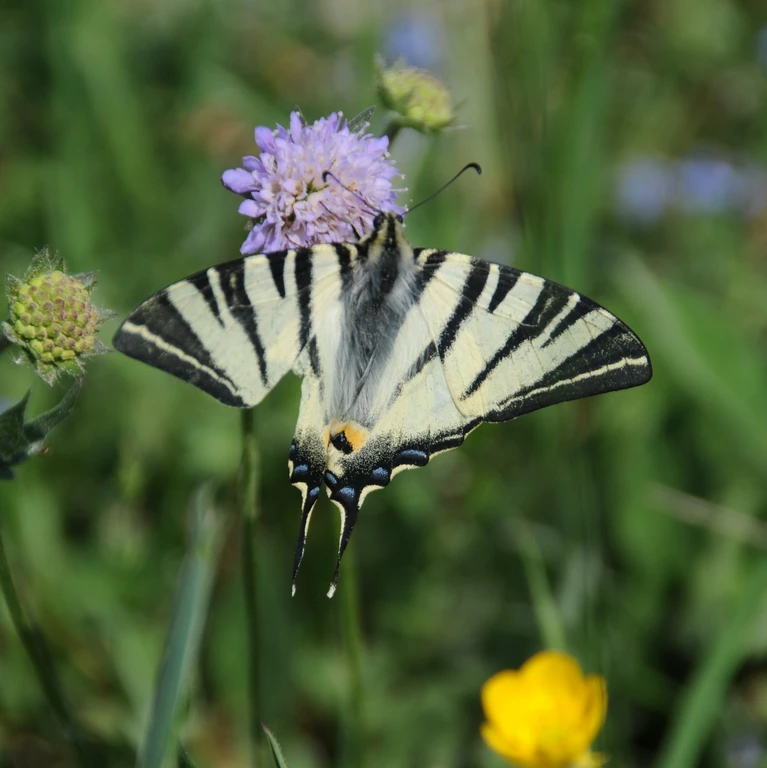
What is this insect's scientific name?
Iphiclides podalirius
